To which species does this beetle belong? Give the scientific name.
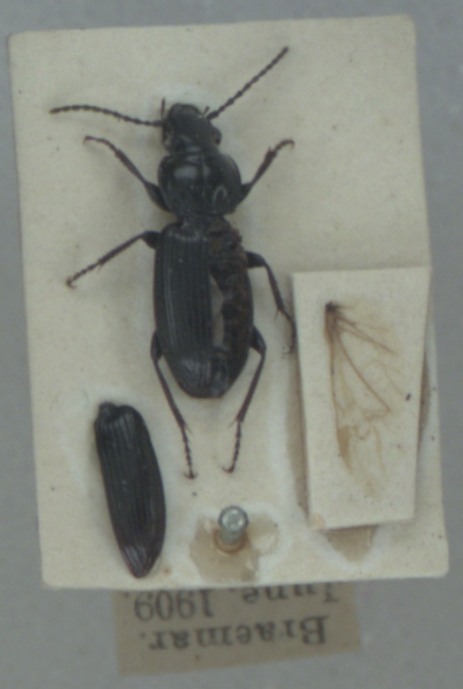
Pterostichus nigrita
